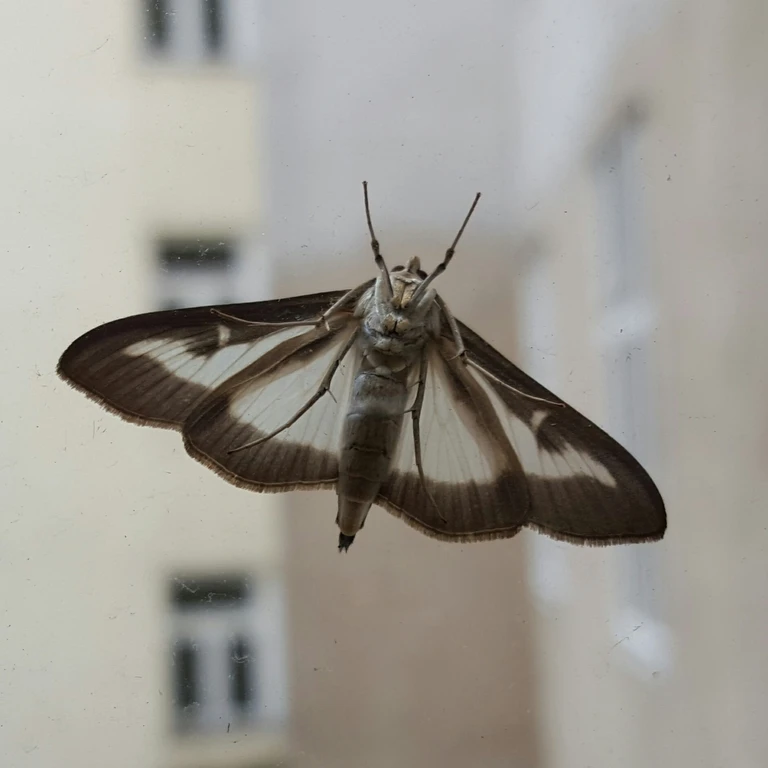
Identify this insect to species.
Cydalima perspectalis
